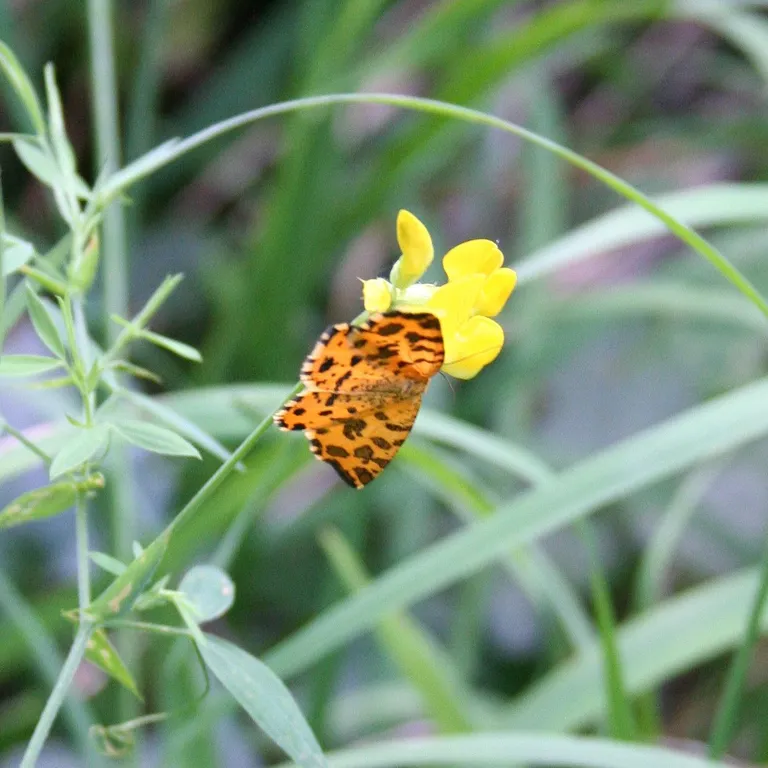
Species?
Pseudopanthera macularia
